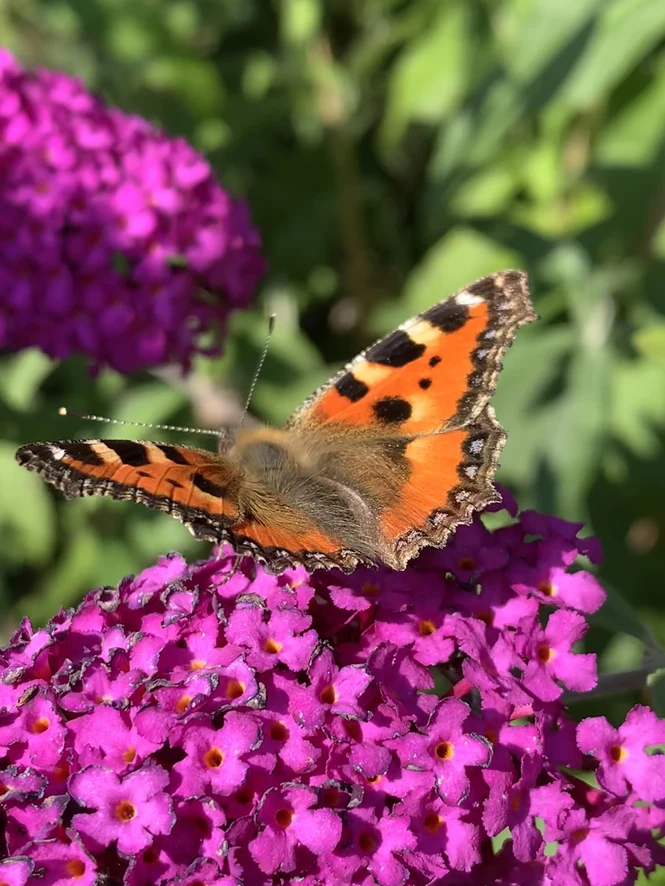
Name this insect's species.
Aglais urticae
